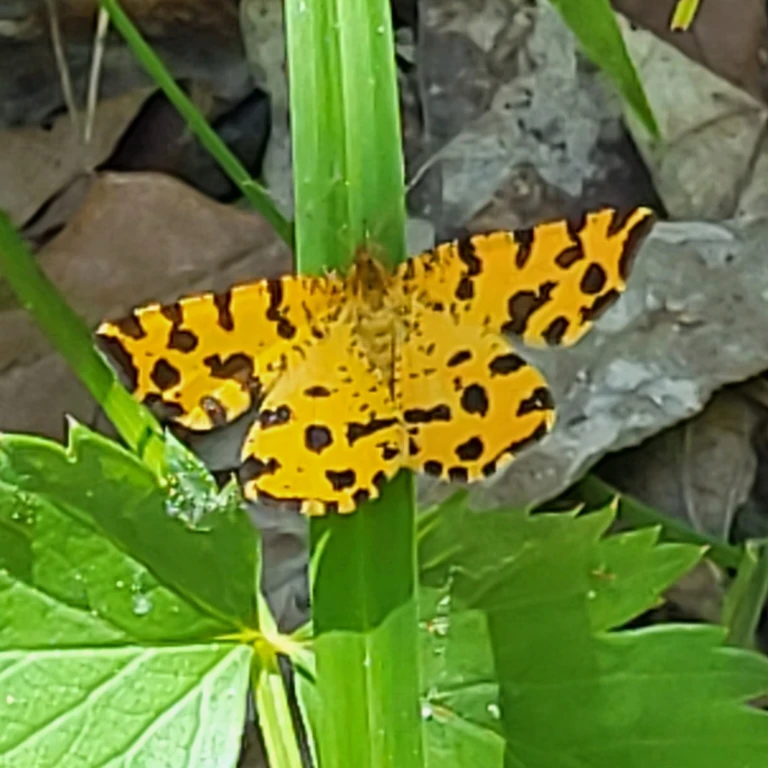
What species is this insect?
Pseudopanthera macularia
